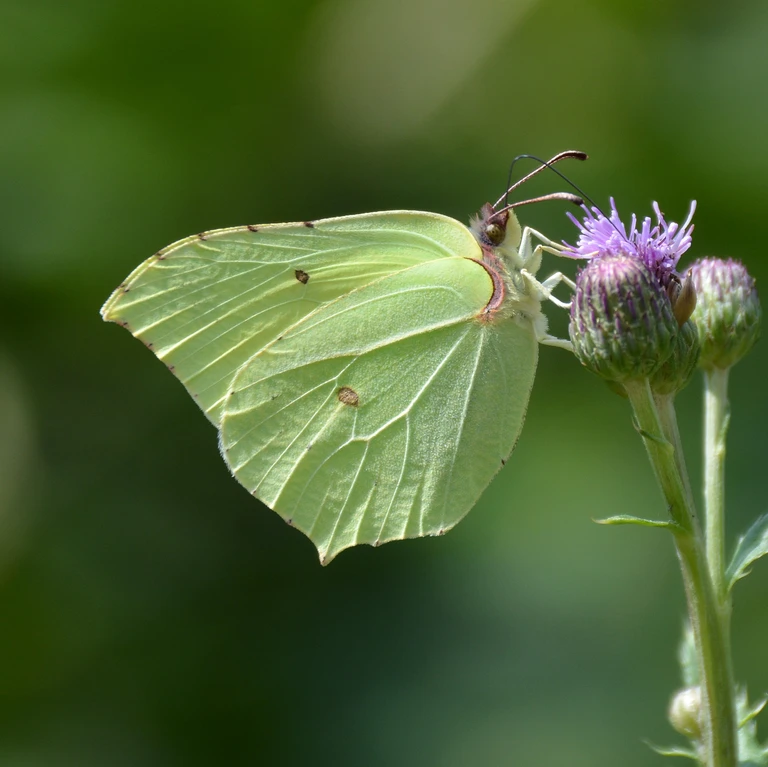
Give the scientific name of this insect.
Gonepteryx rhamni
